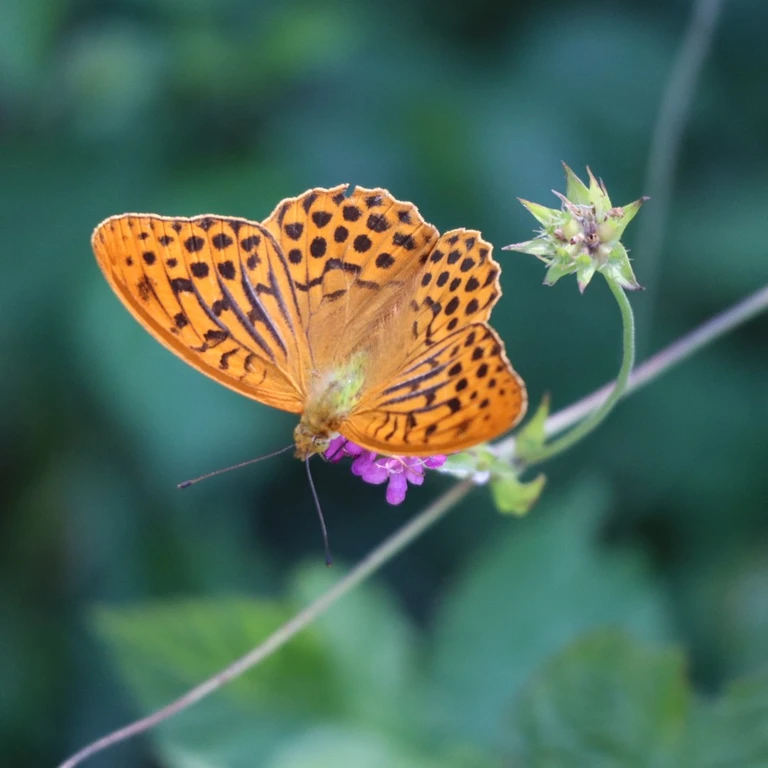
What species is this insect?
Argynnis paphia
